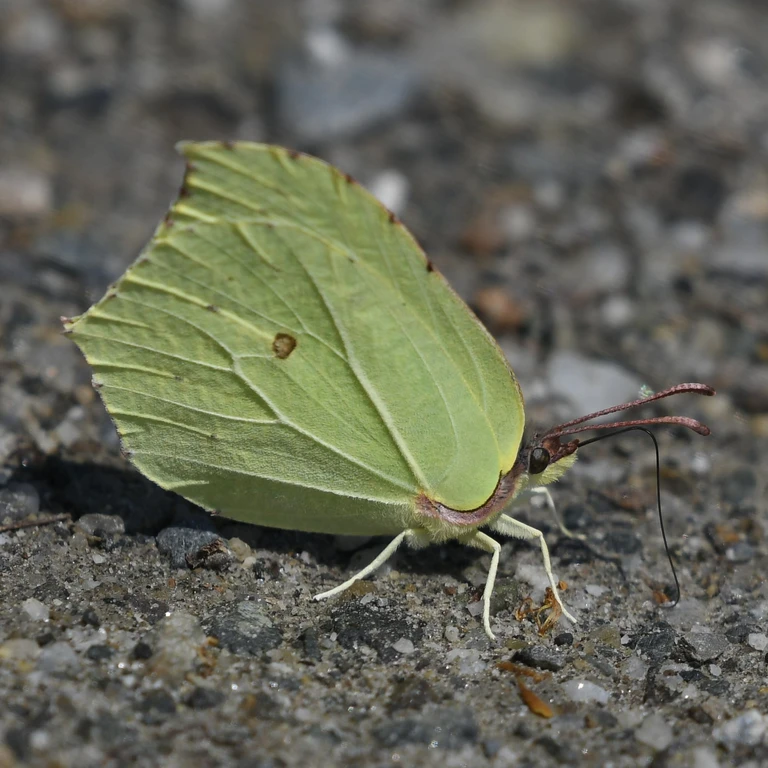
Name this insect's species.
Gonepteryx rhamni
